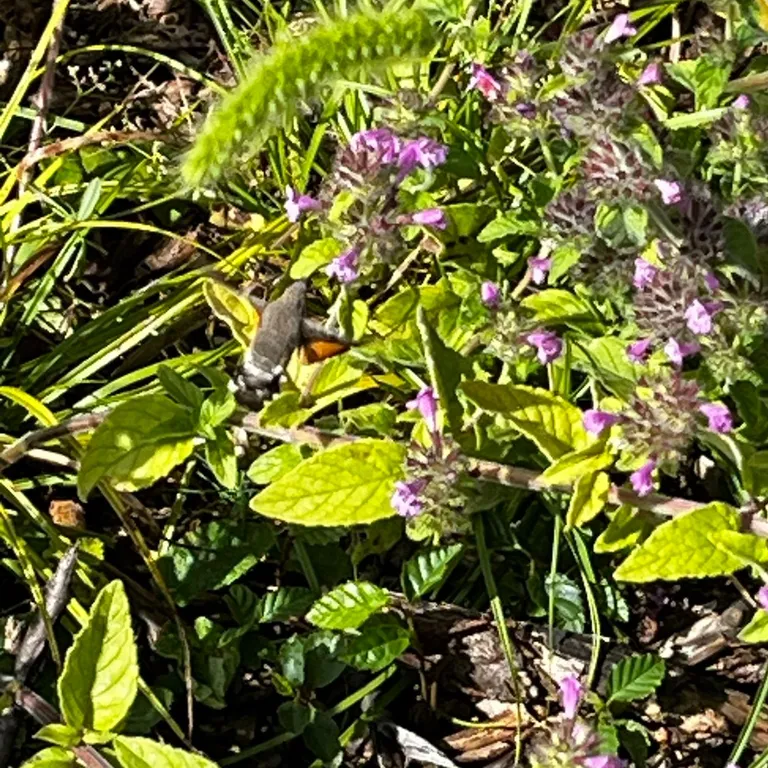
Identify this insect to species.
Macroglossum stellatarum
